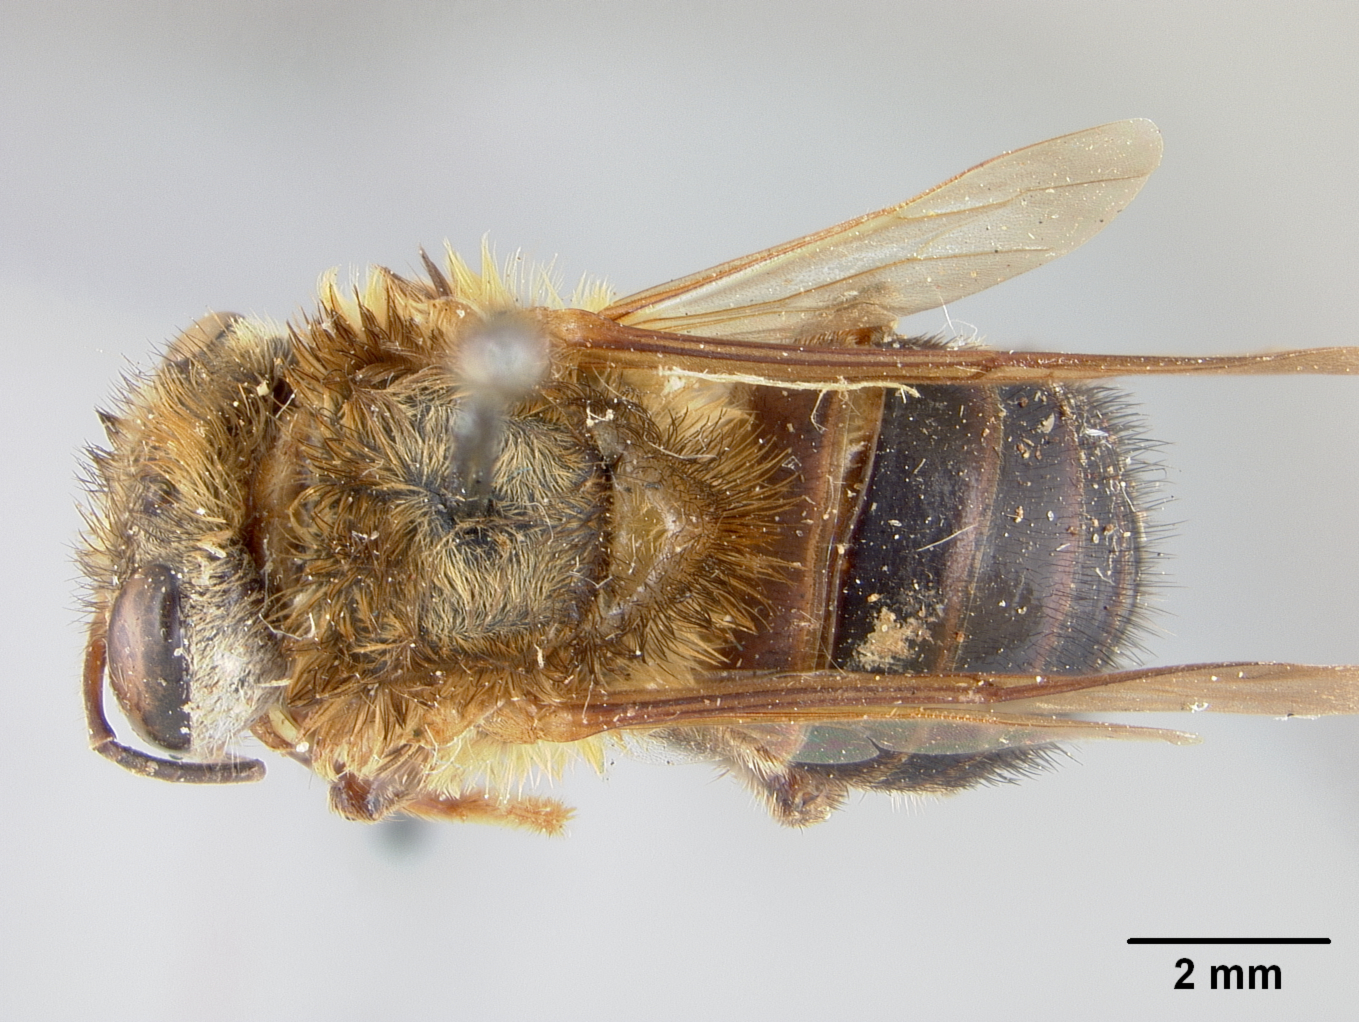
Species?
Melipona scutellaris
